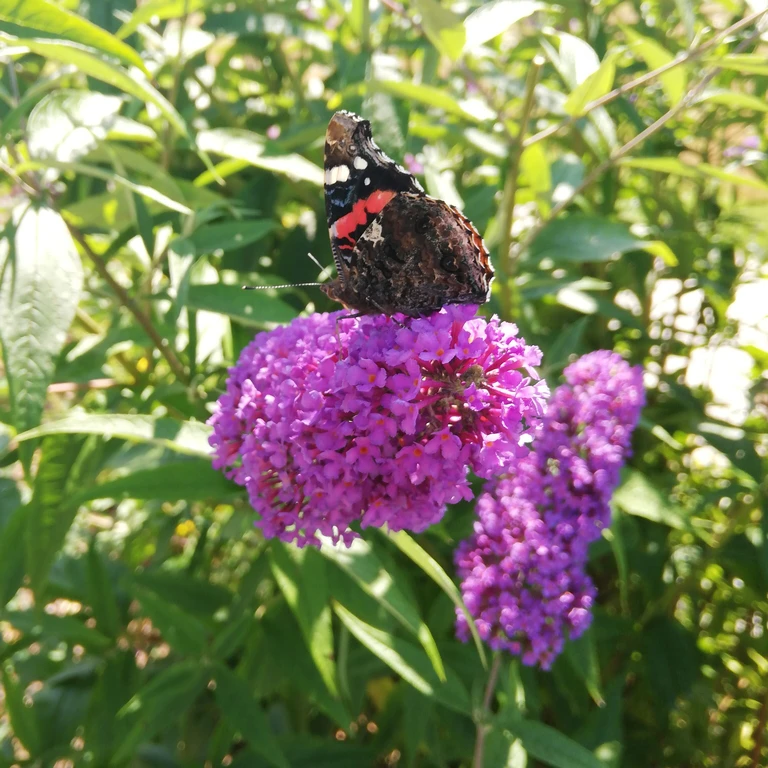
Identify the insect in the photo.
Vanessa atalanta
